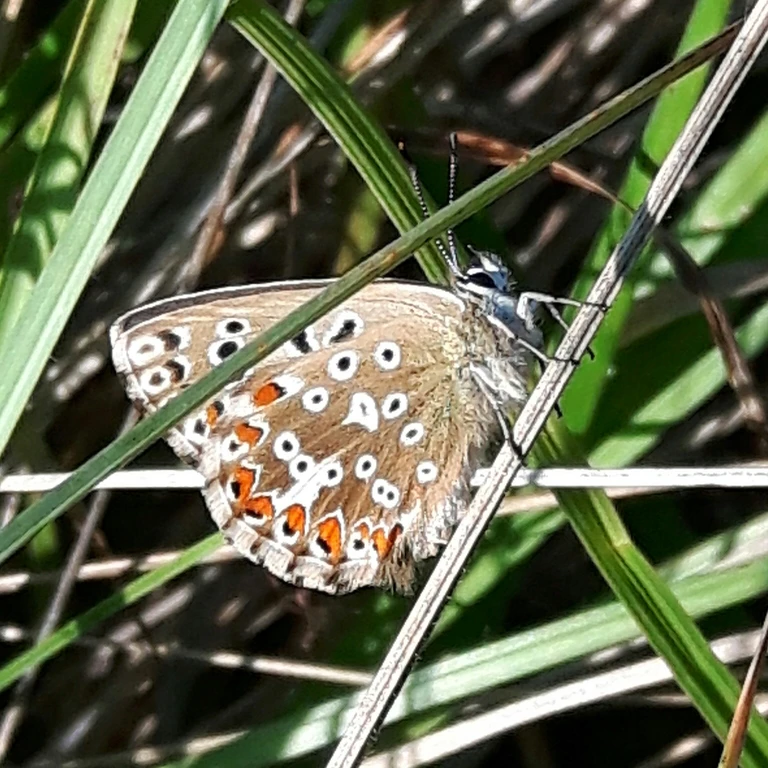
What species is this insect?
Lysandra coridon
